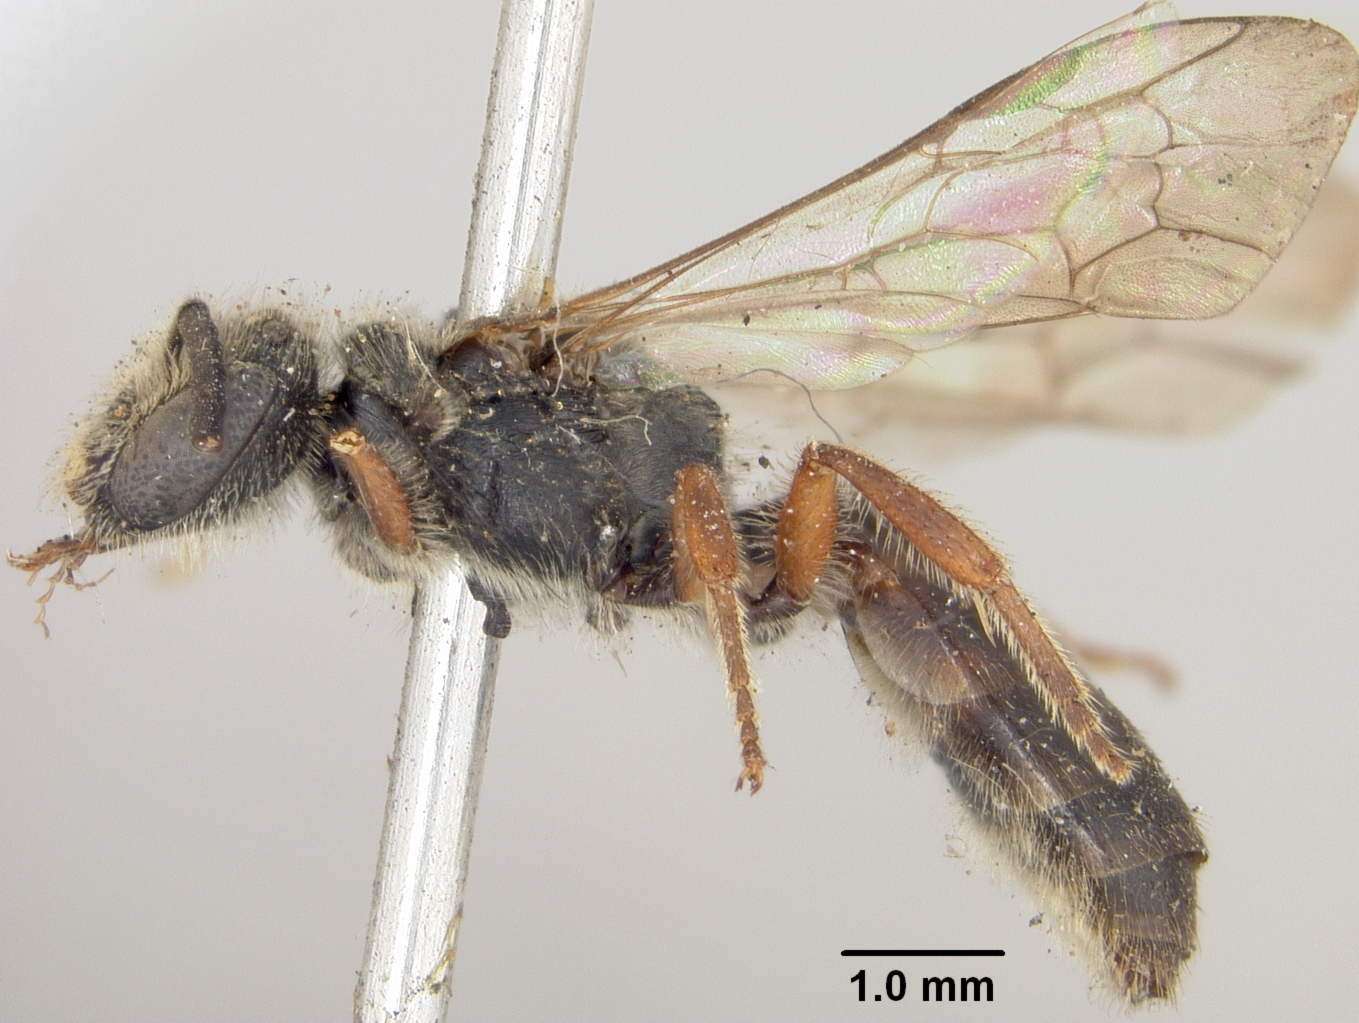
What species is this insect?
Halictus sanguinipes
